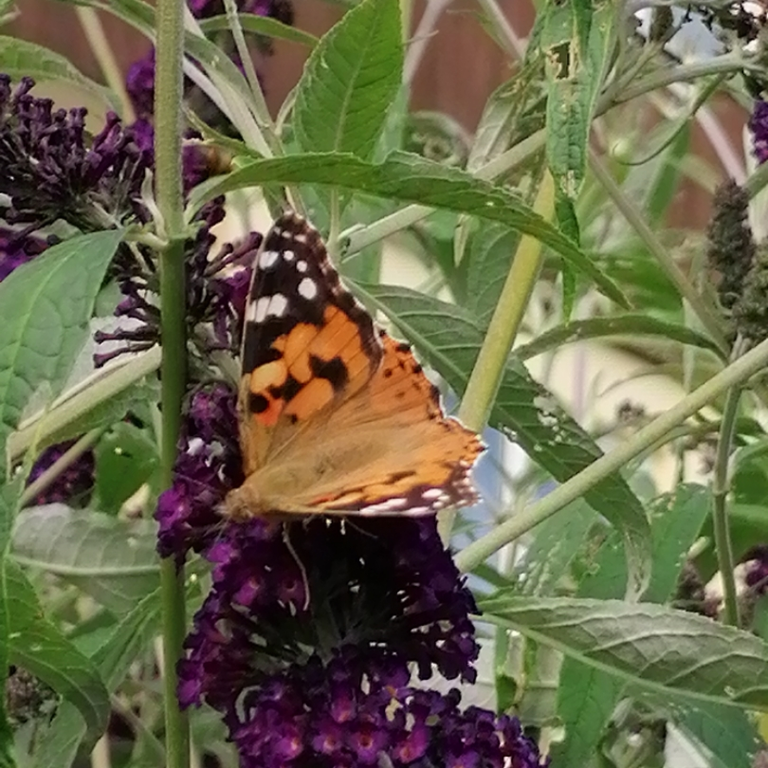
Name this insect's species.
Vanessa cardui
